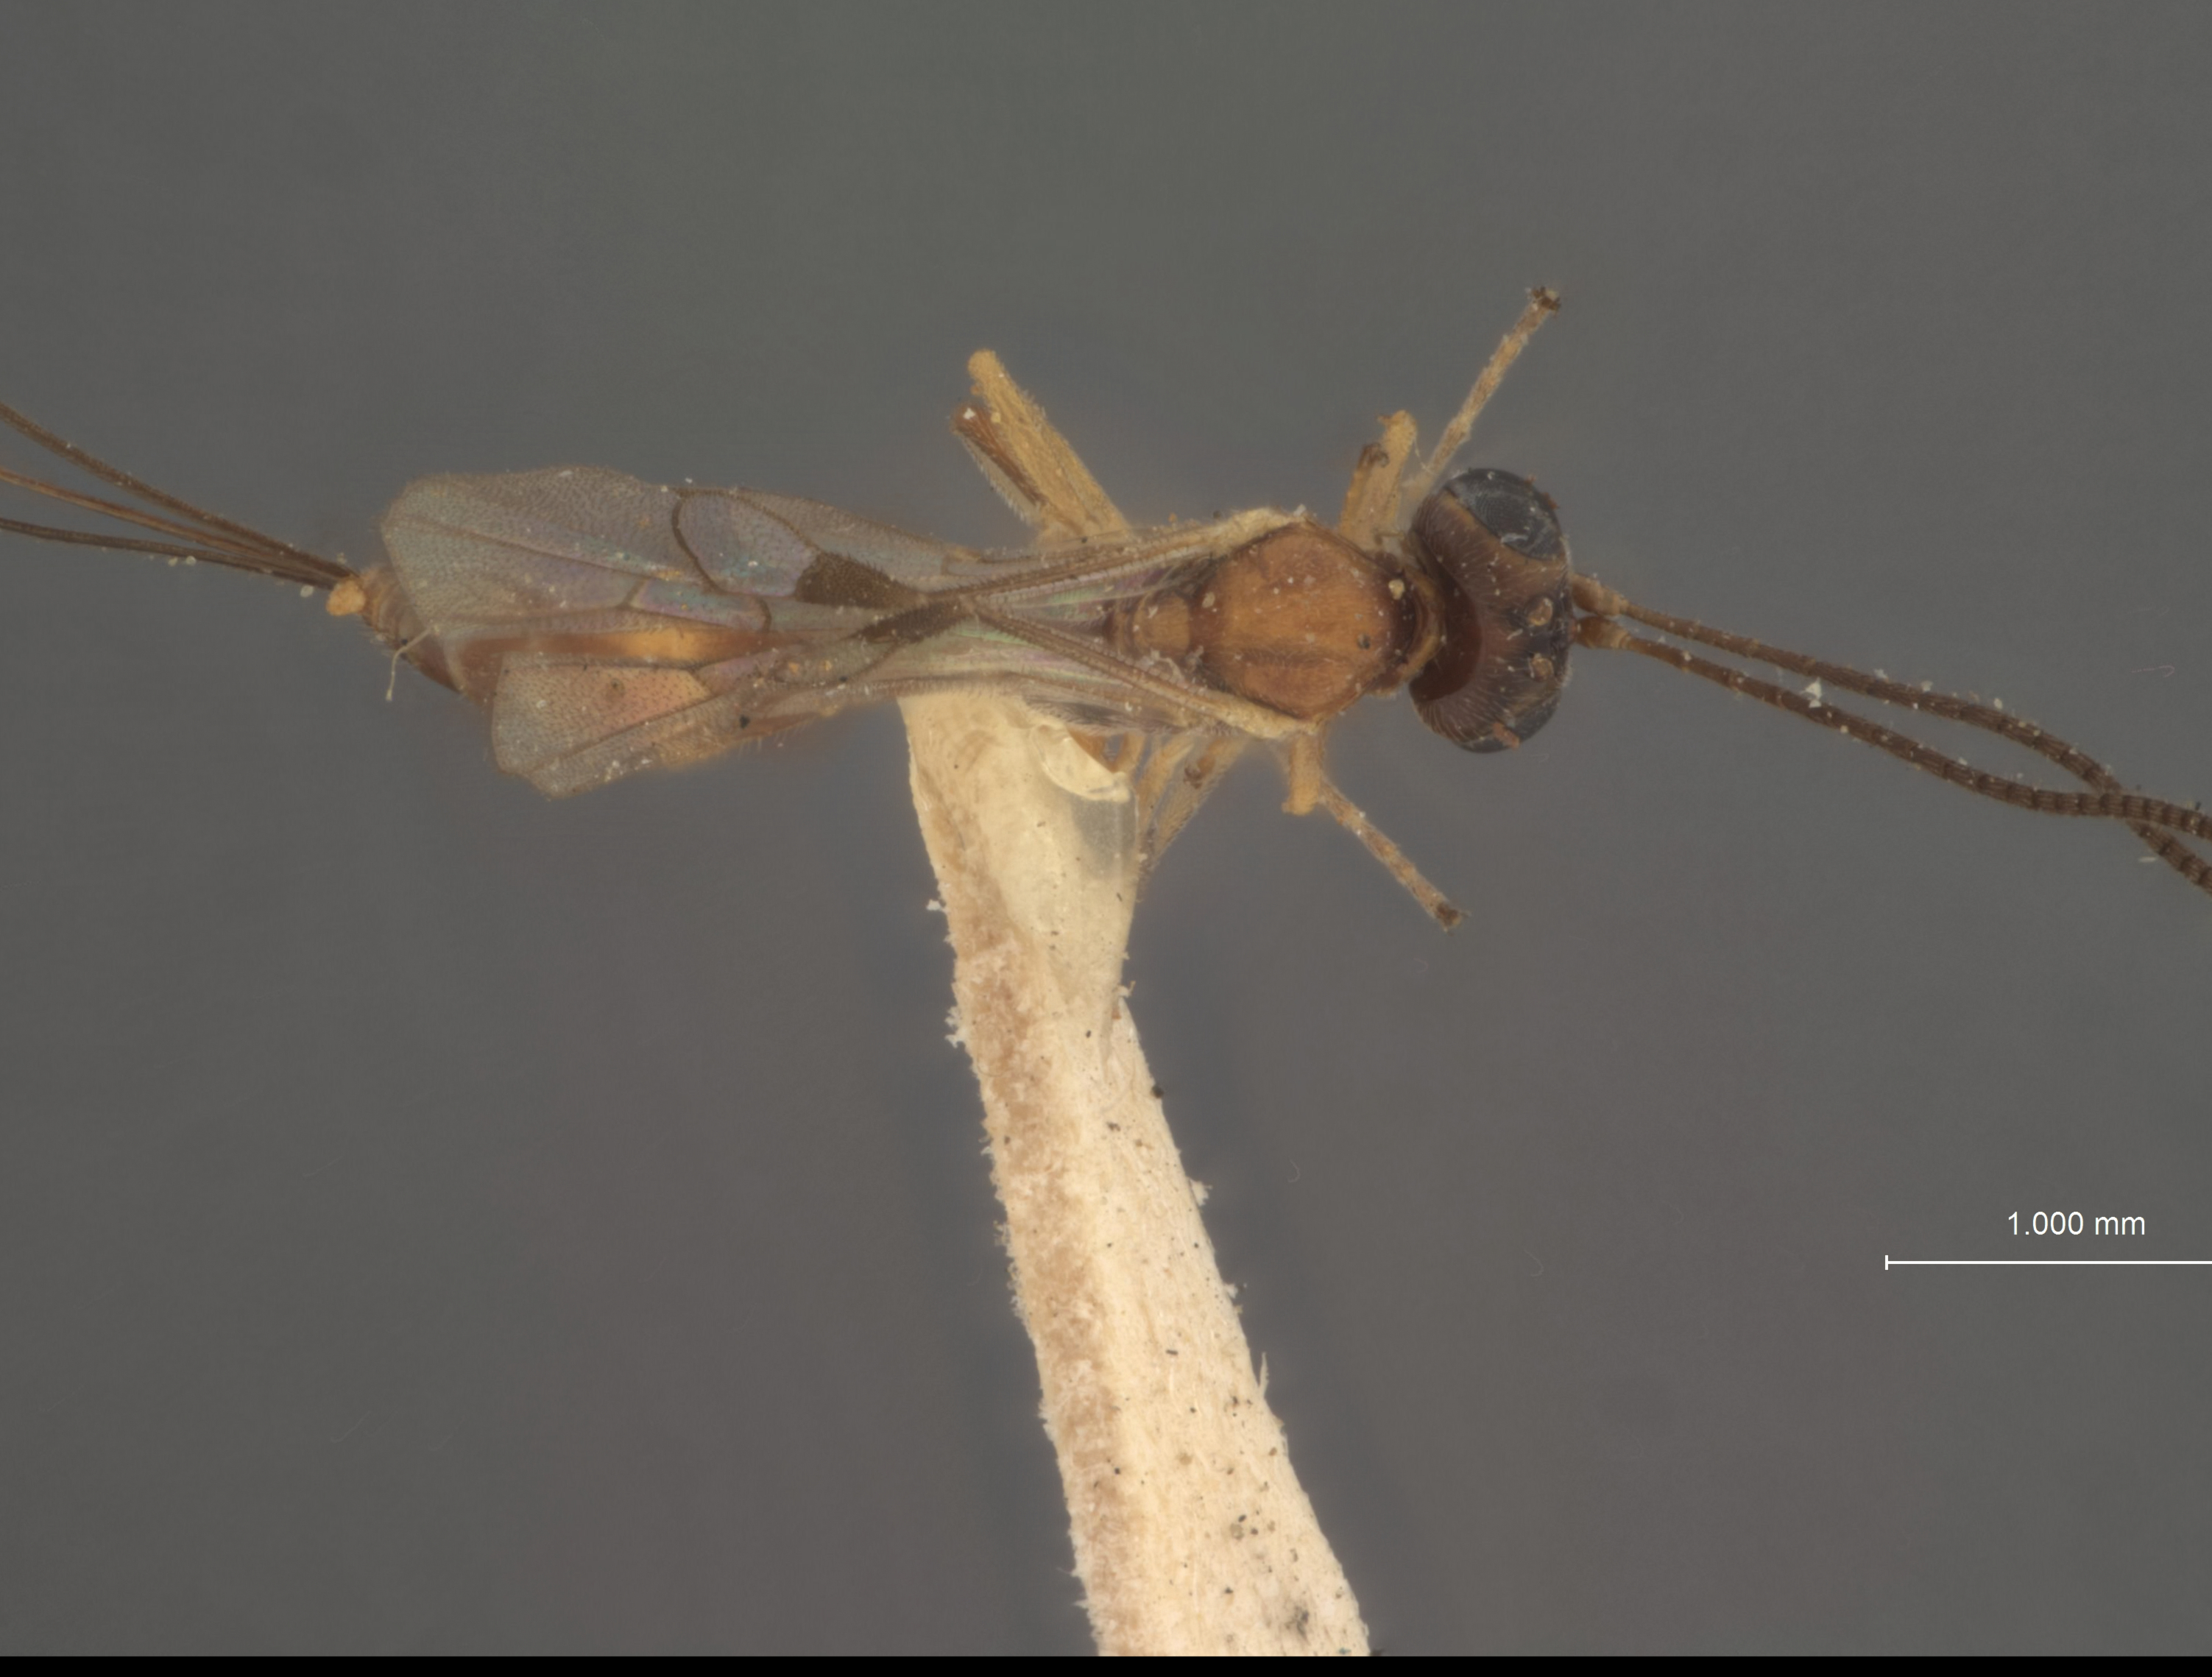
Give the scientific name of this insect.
Pristomerus minutus
